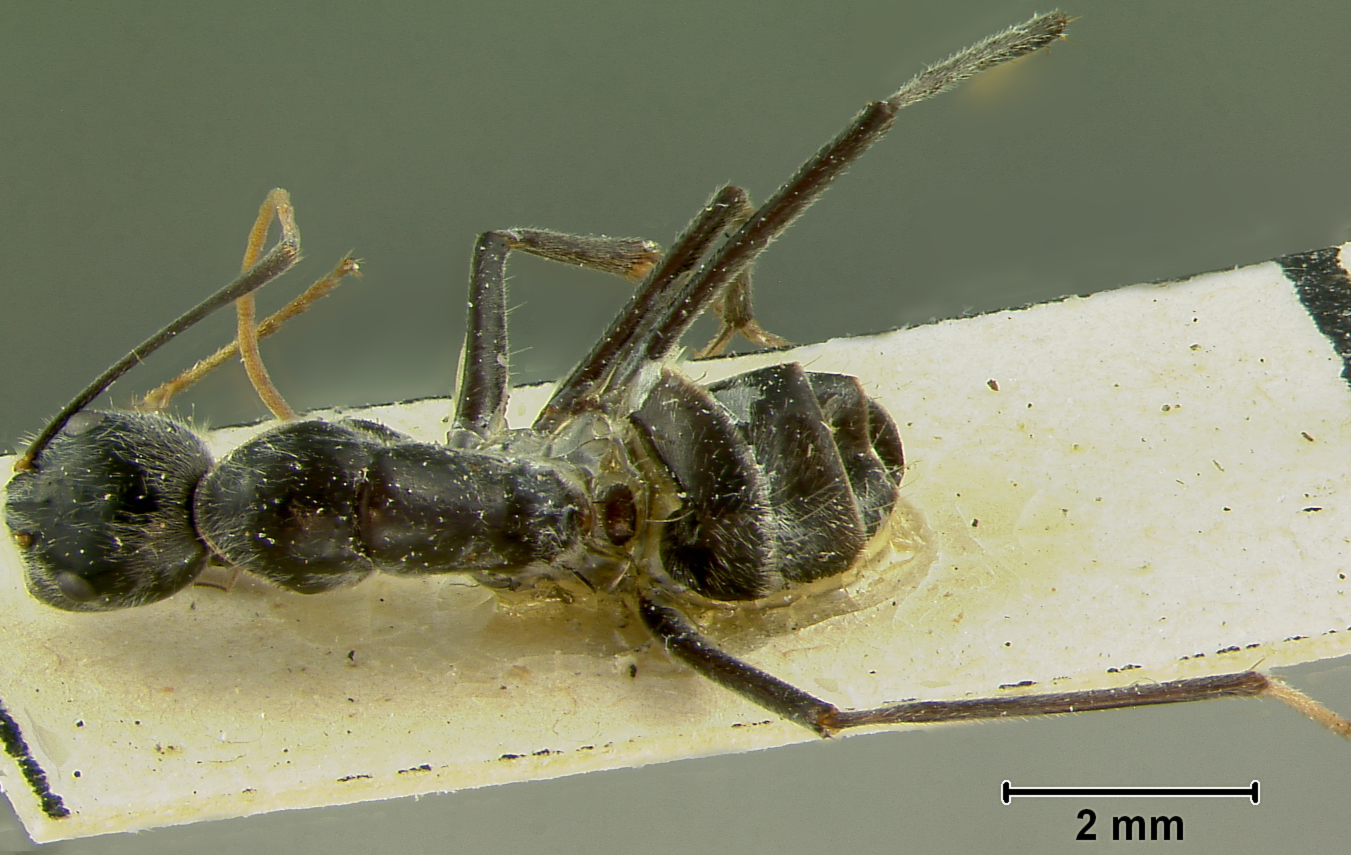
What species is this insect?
Camponotus gambeyi
